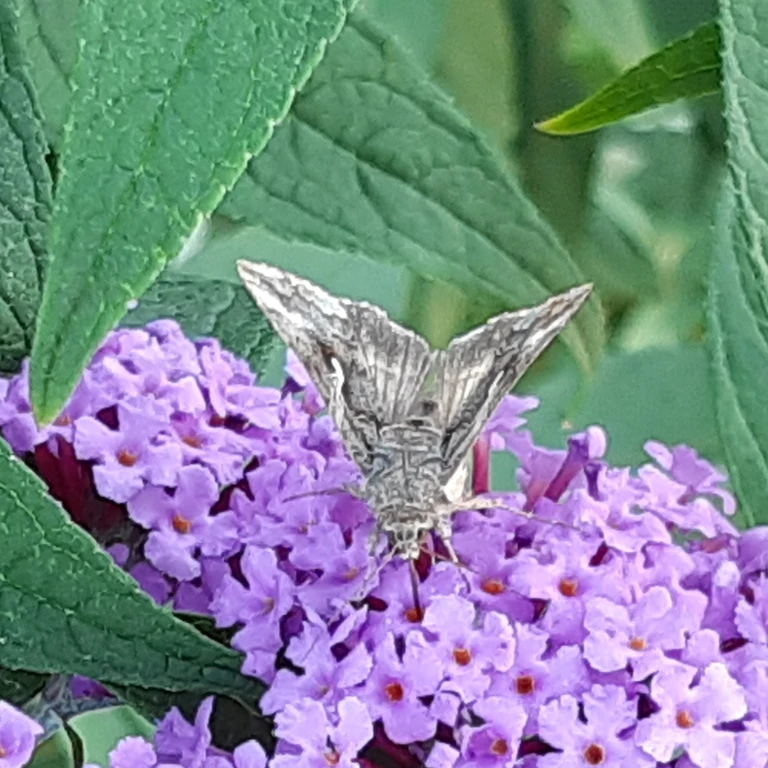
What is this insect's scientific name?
Autographa gamma
